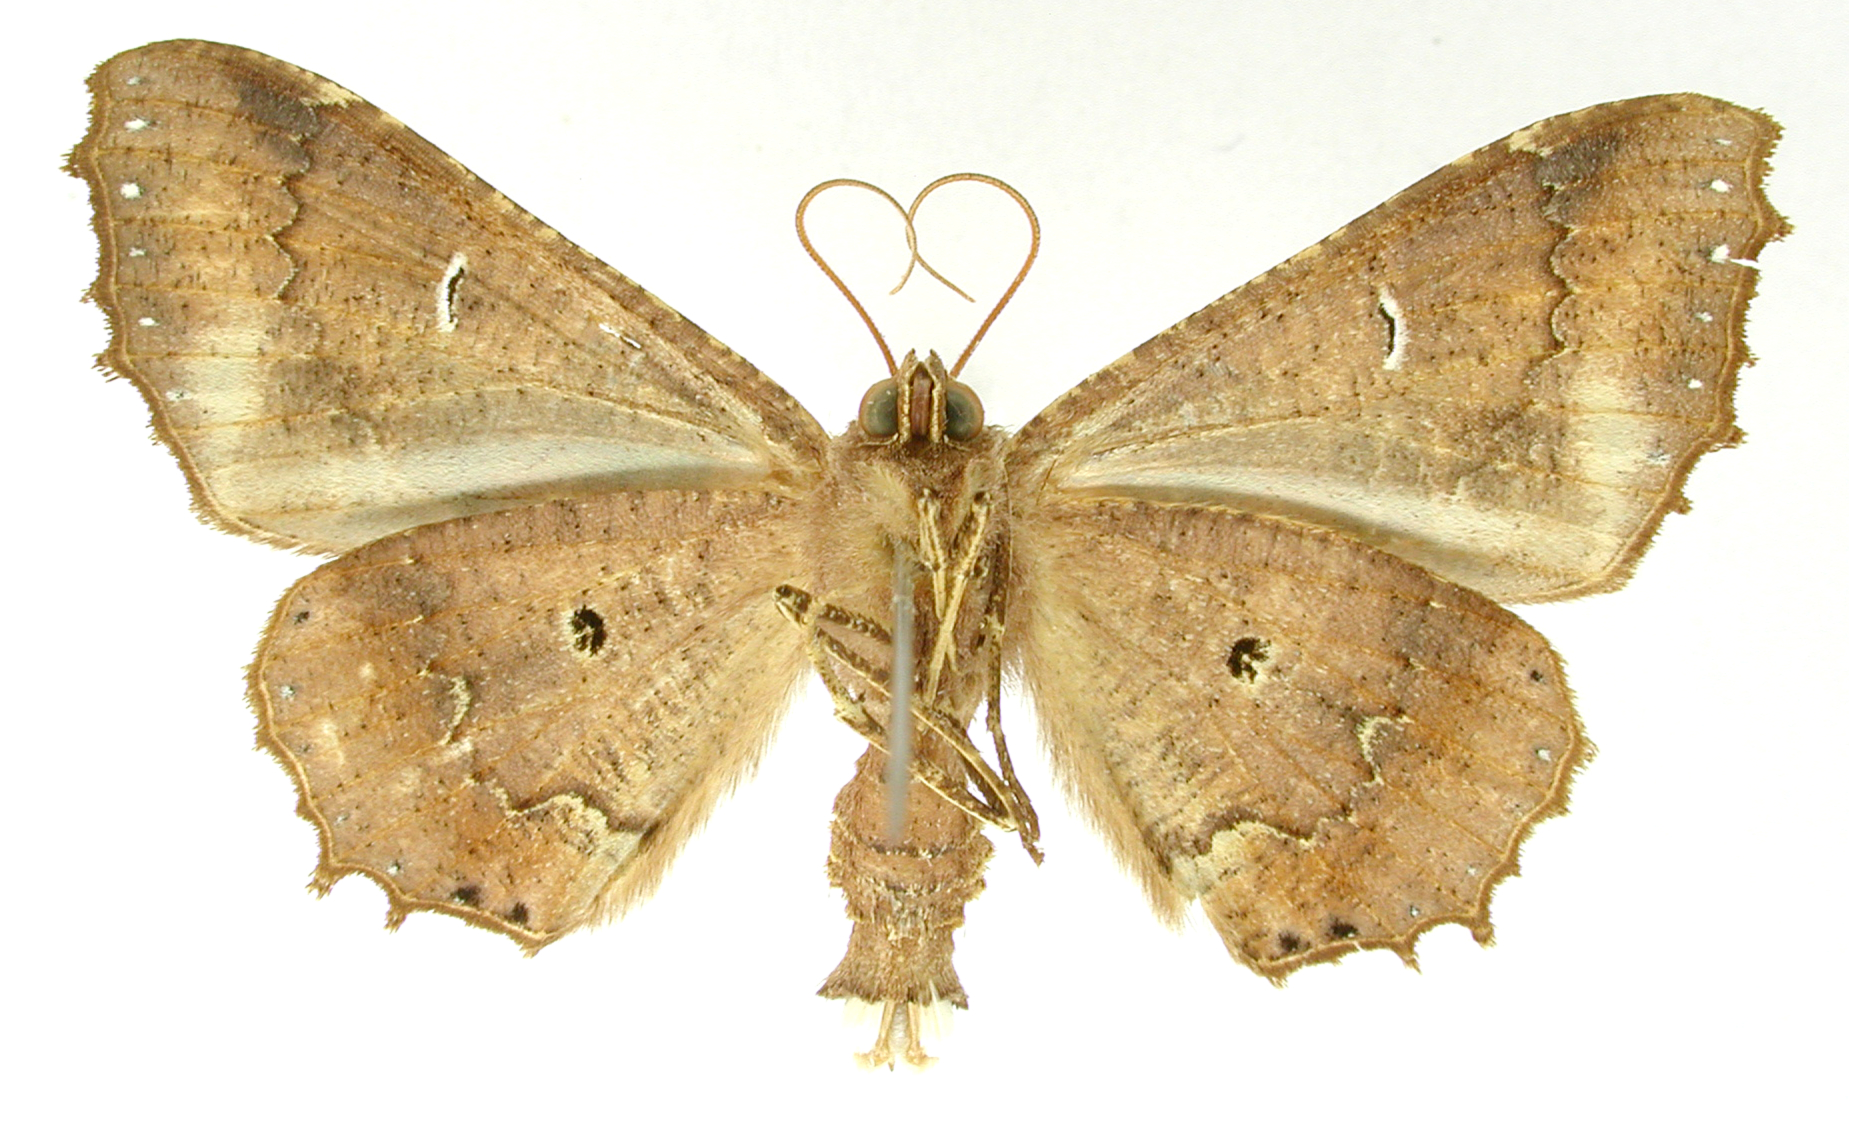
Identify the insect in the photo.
Pero dularia
